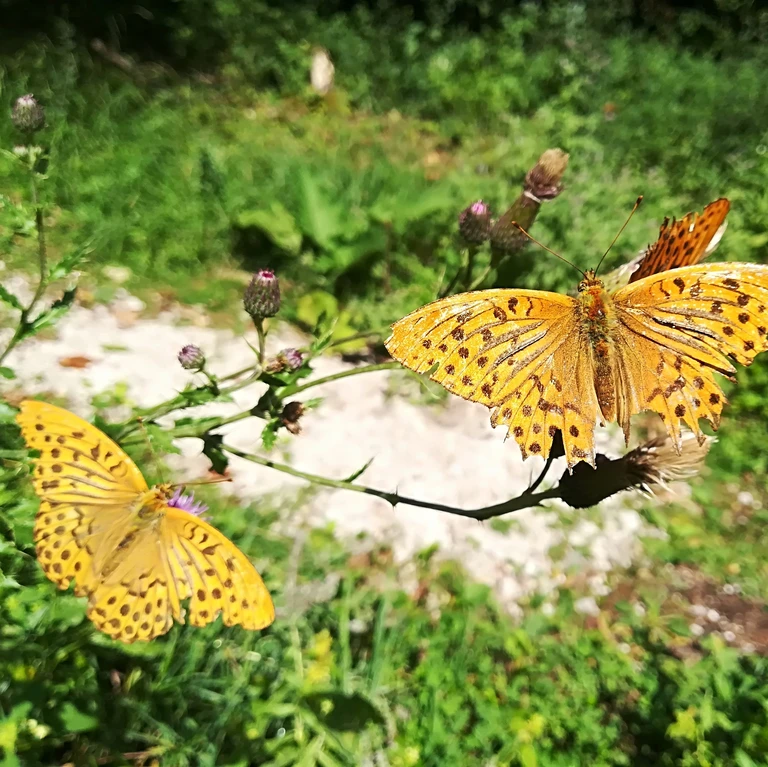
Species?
Argynnis paphia
